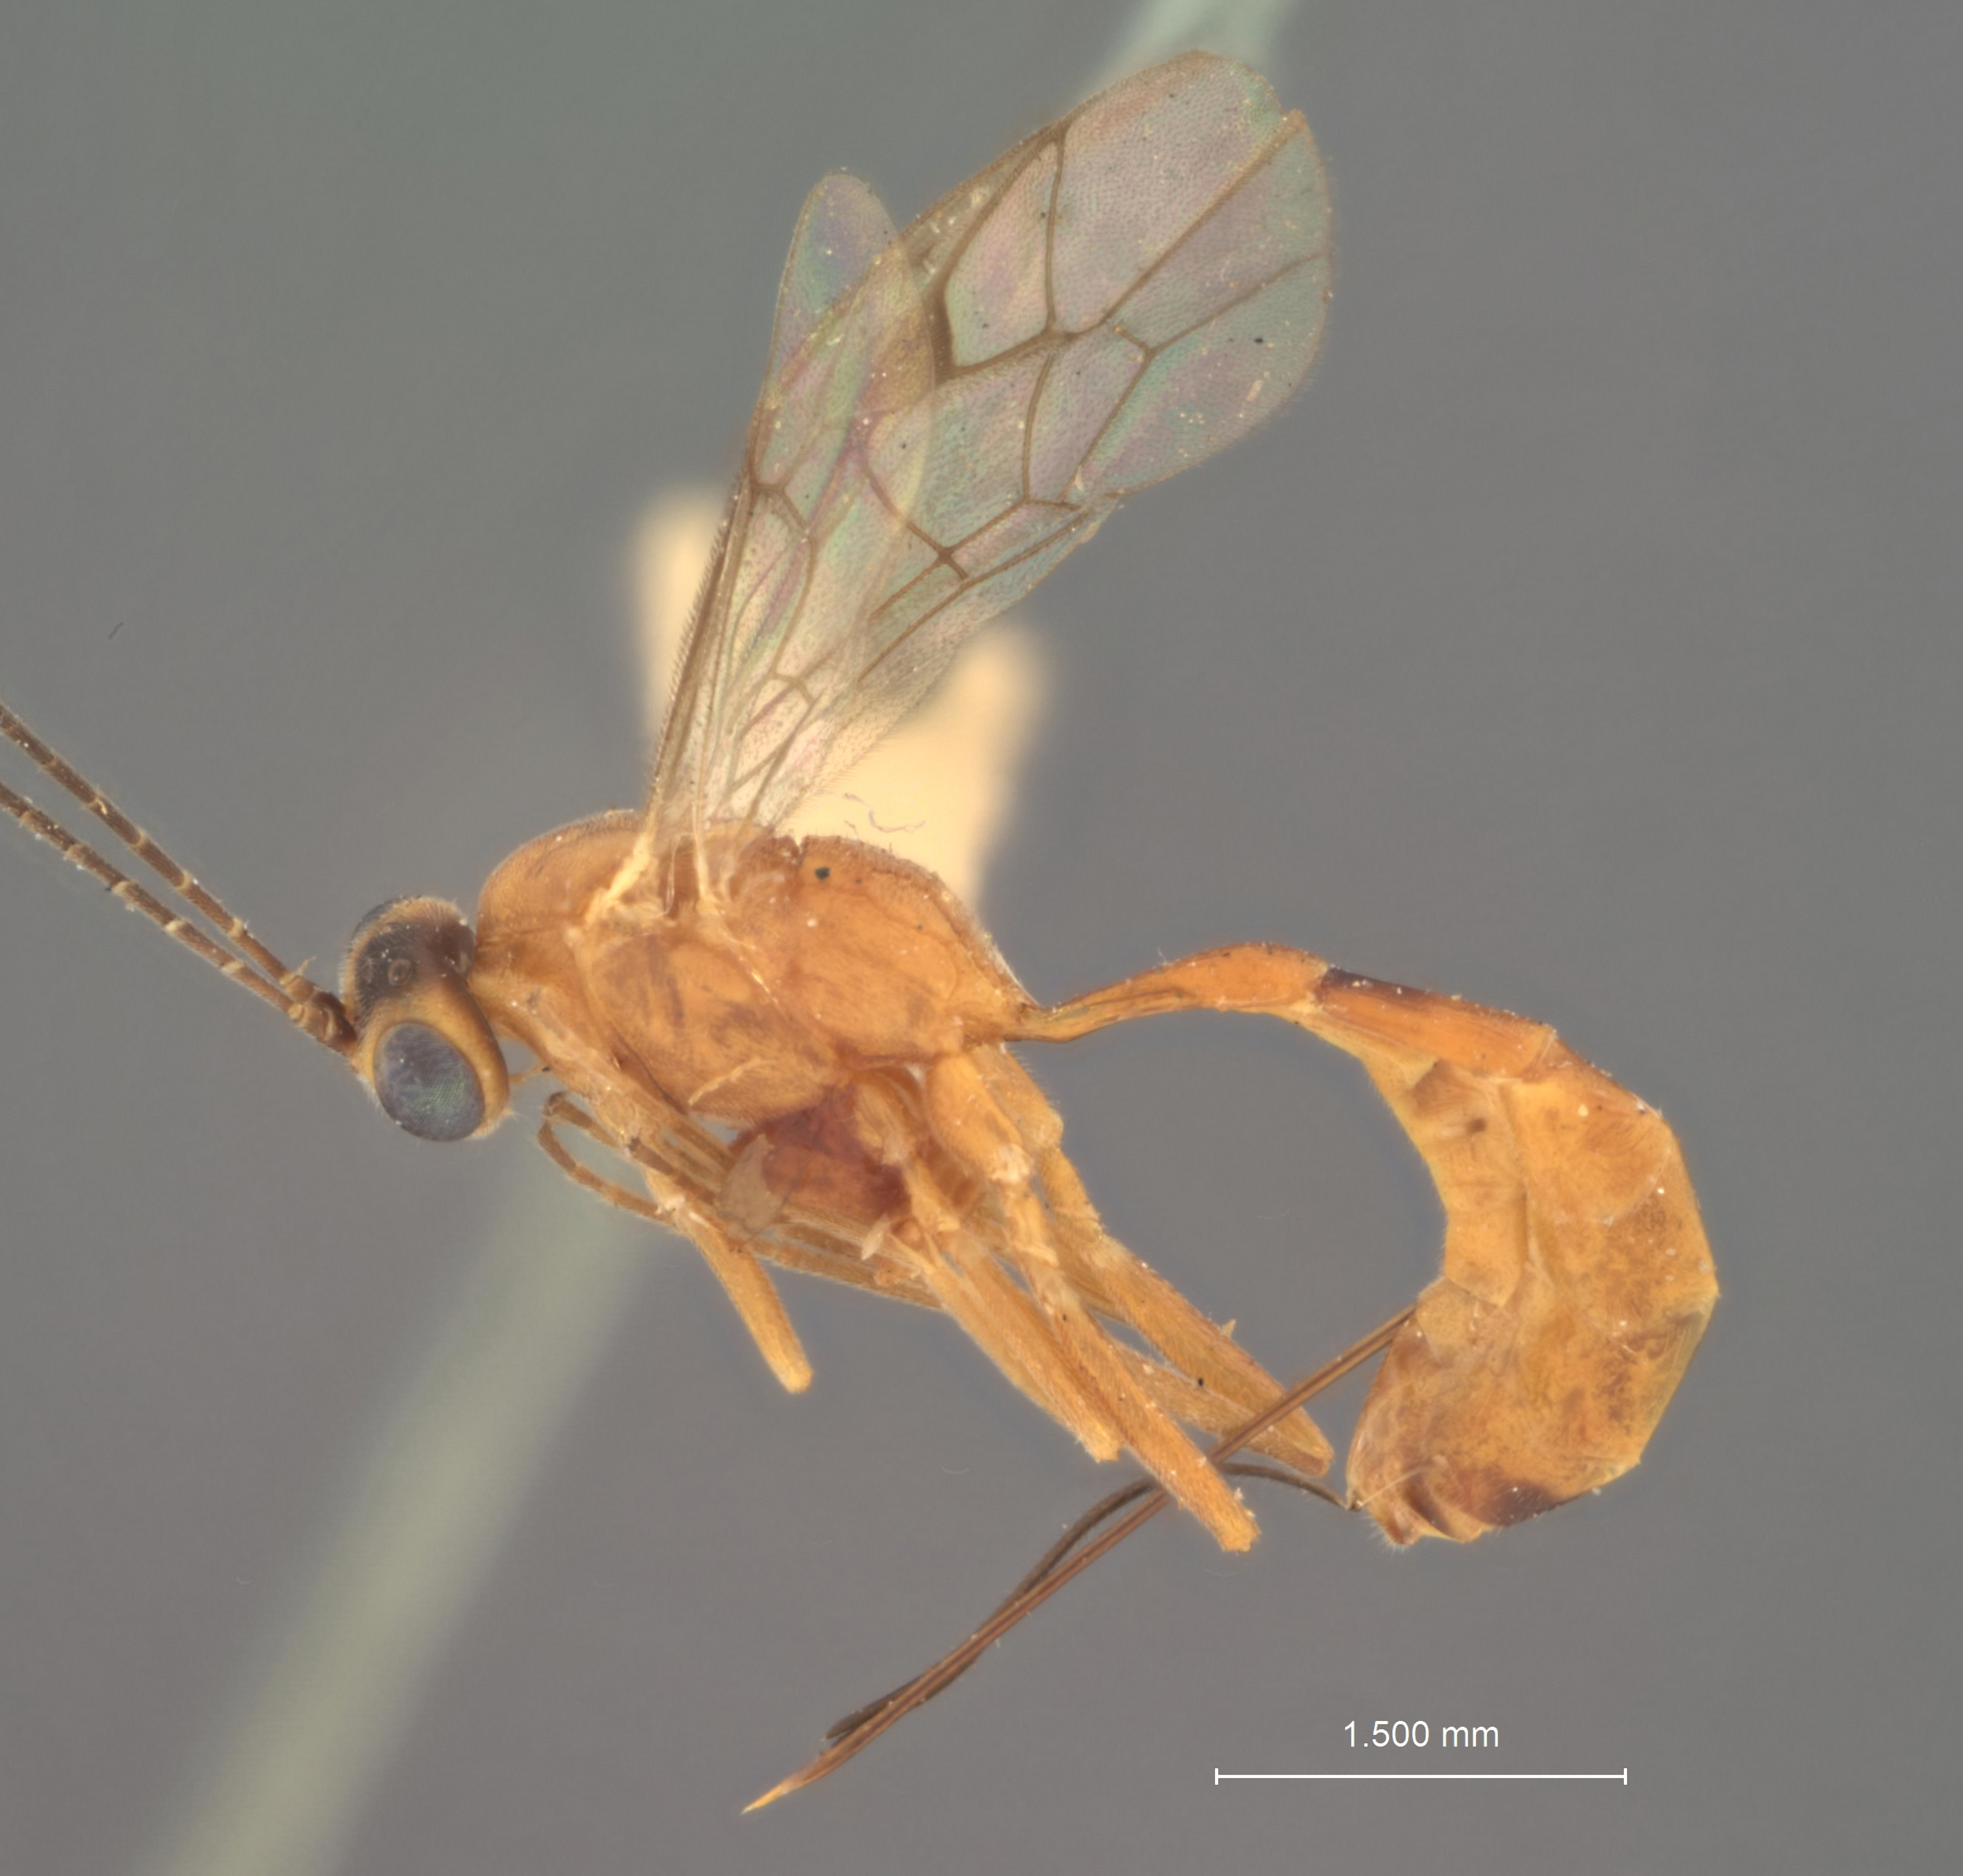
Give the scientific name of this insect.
Trathala perdita
